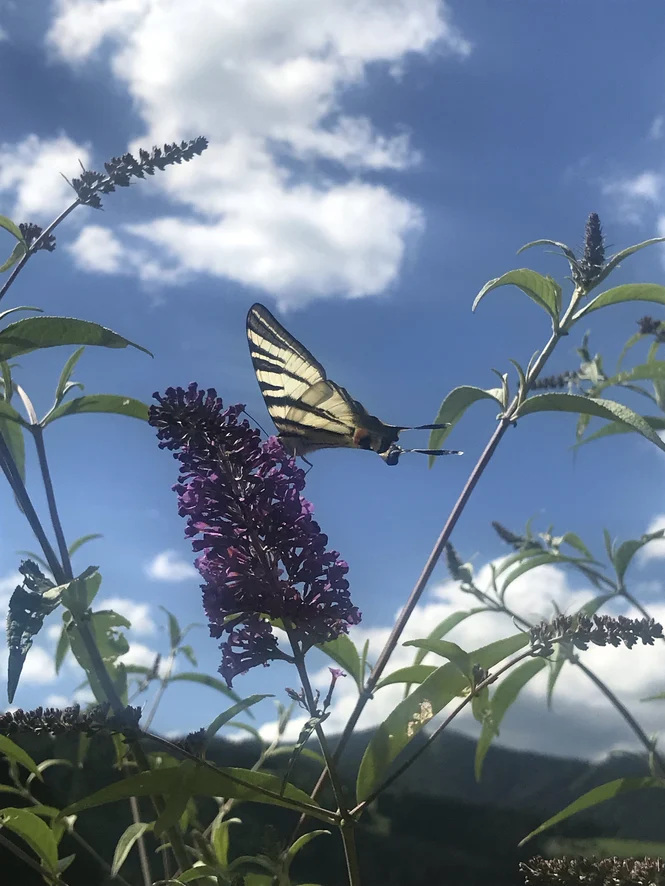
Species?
Iphiclides podalirius
